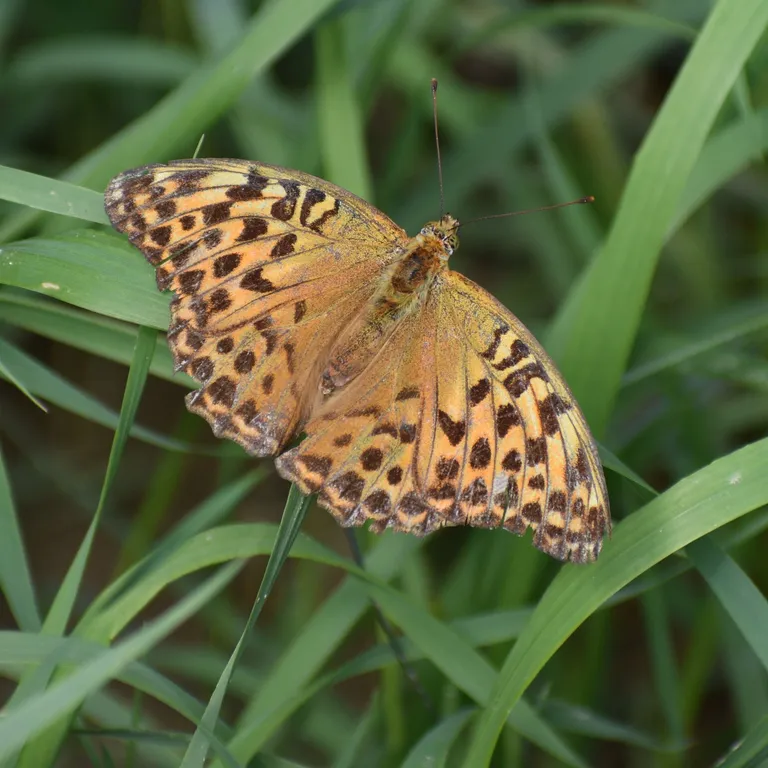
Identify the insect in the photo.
Argynnis paphia
